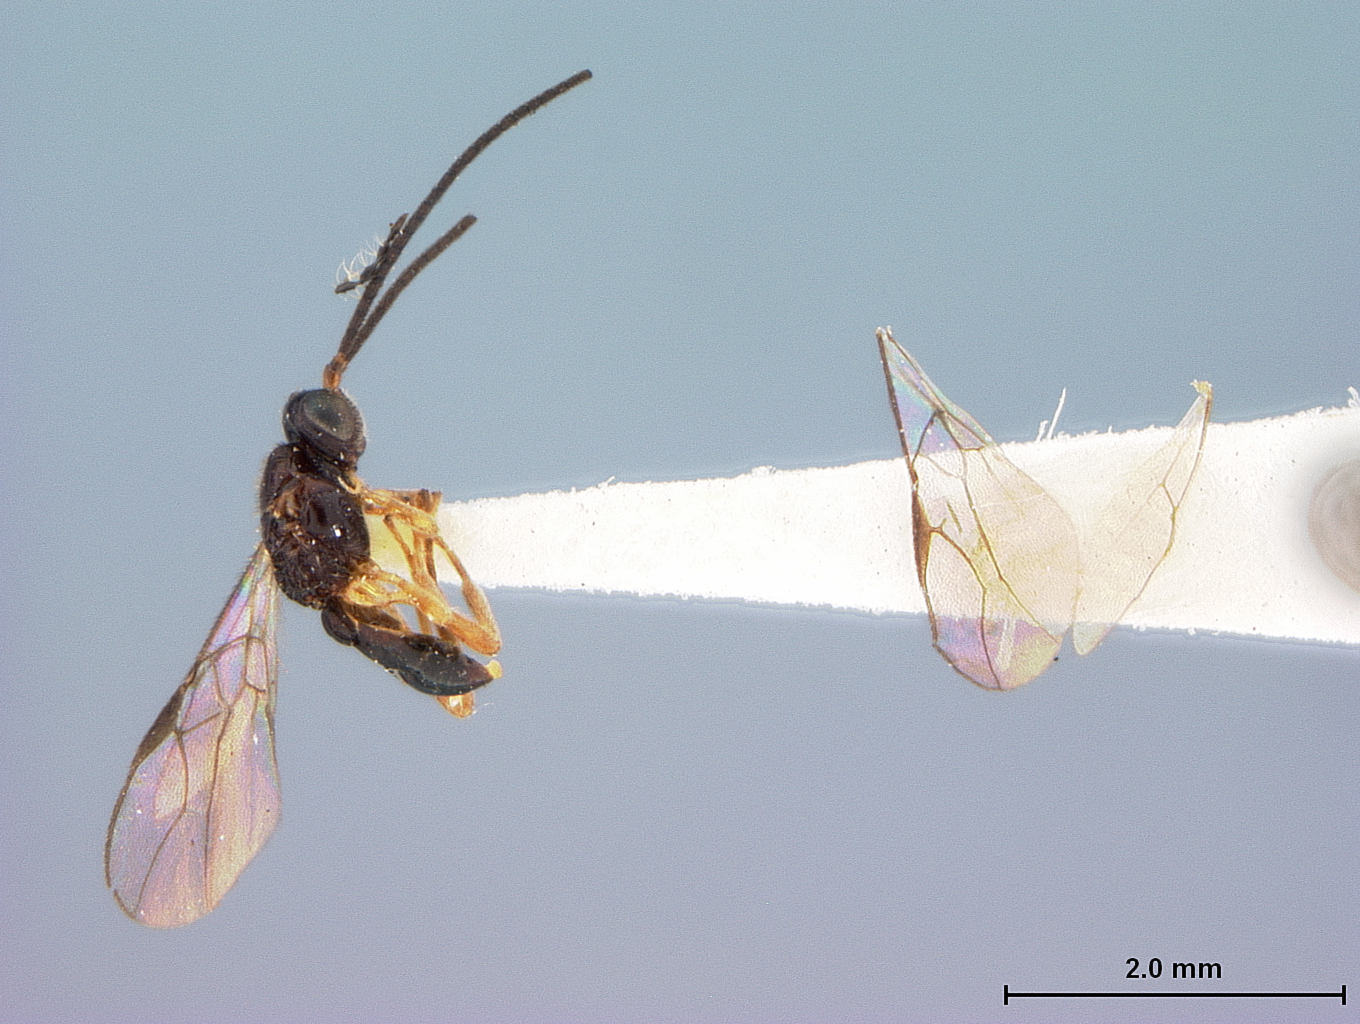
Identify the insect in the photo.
Opius trachyscutum
